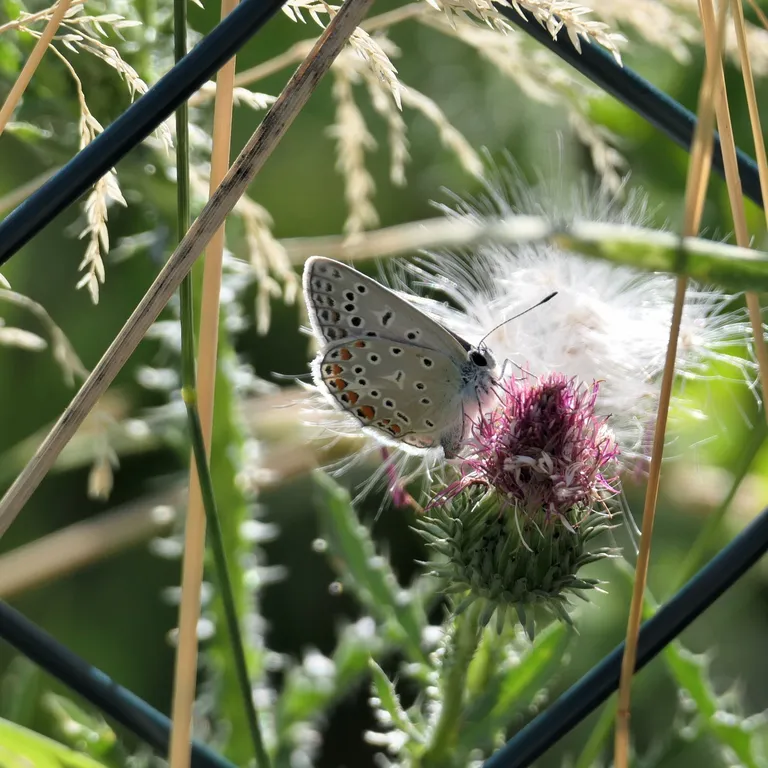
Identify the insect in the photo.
Polyommatus icarus
